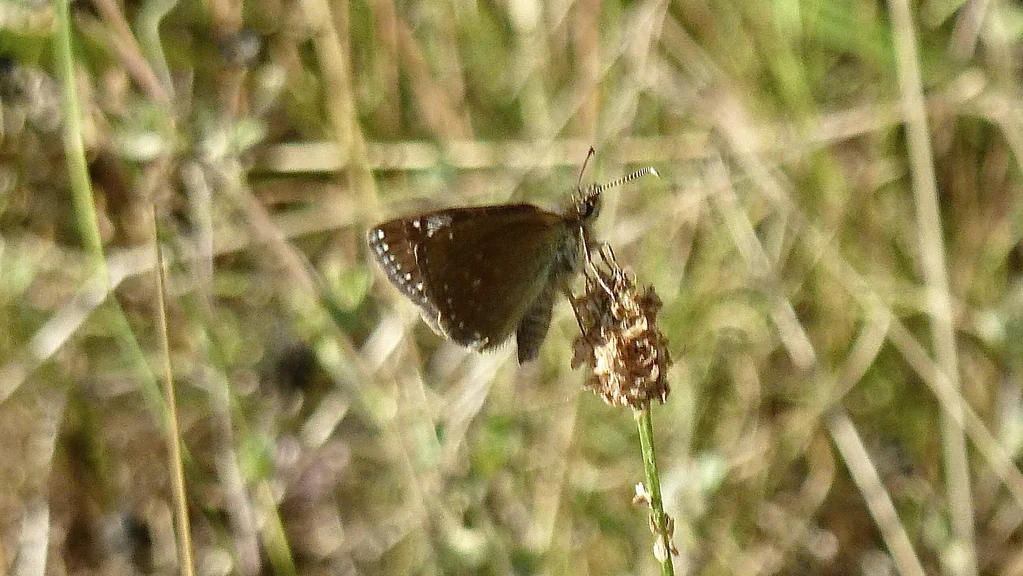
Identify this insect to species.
Erynnis tages
